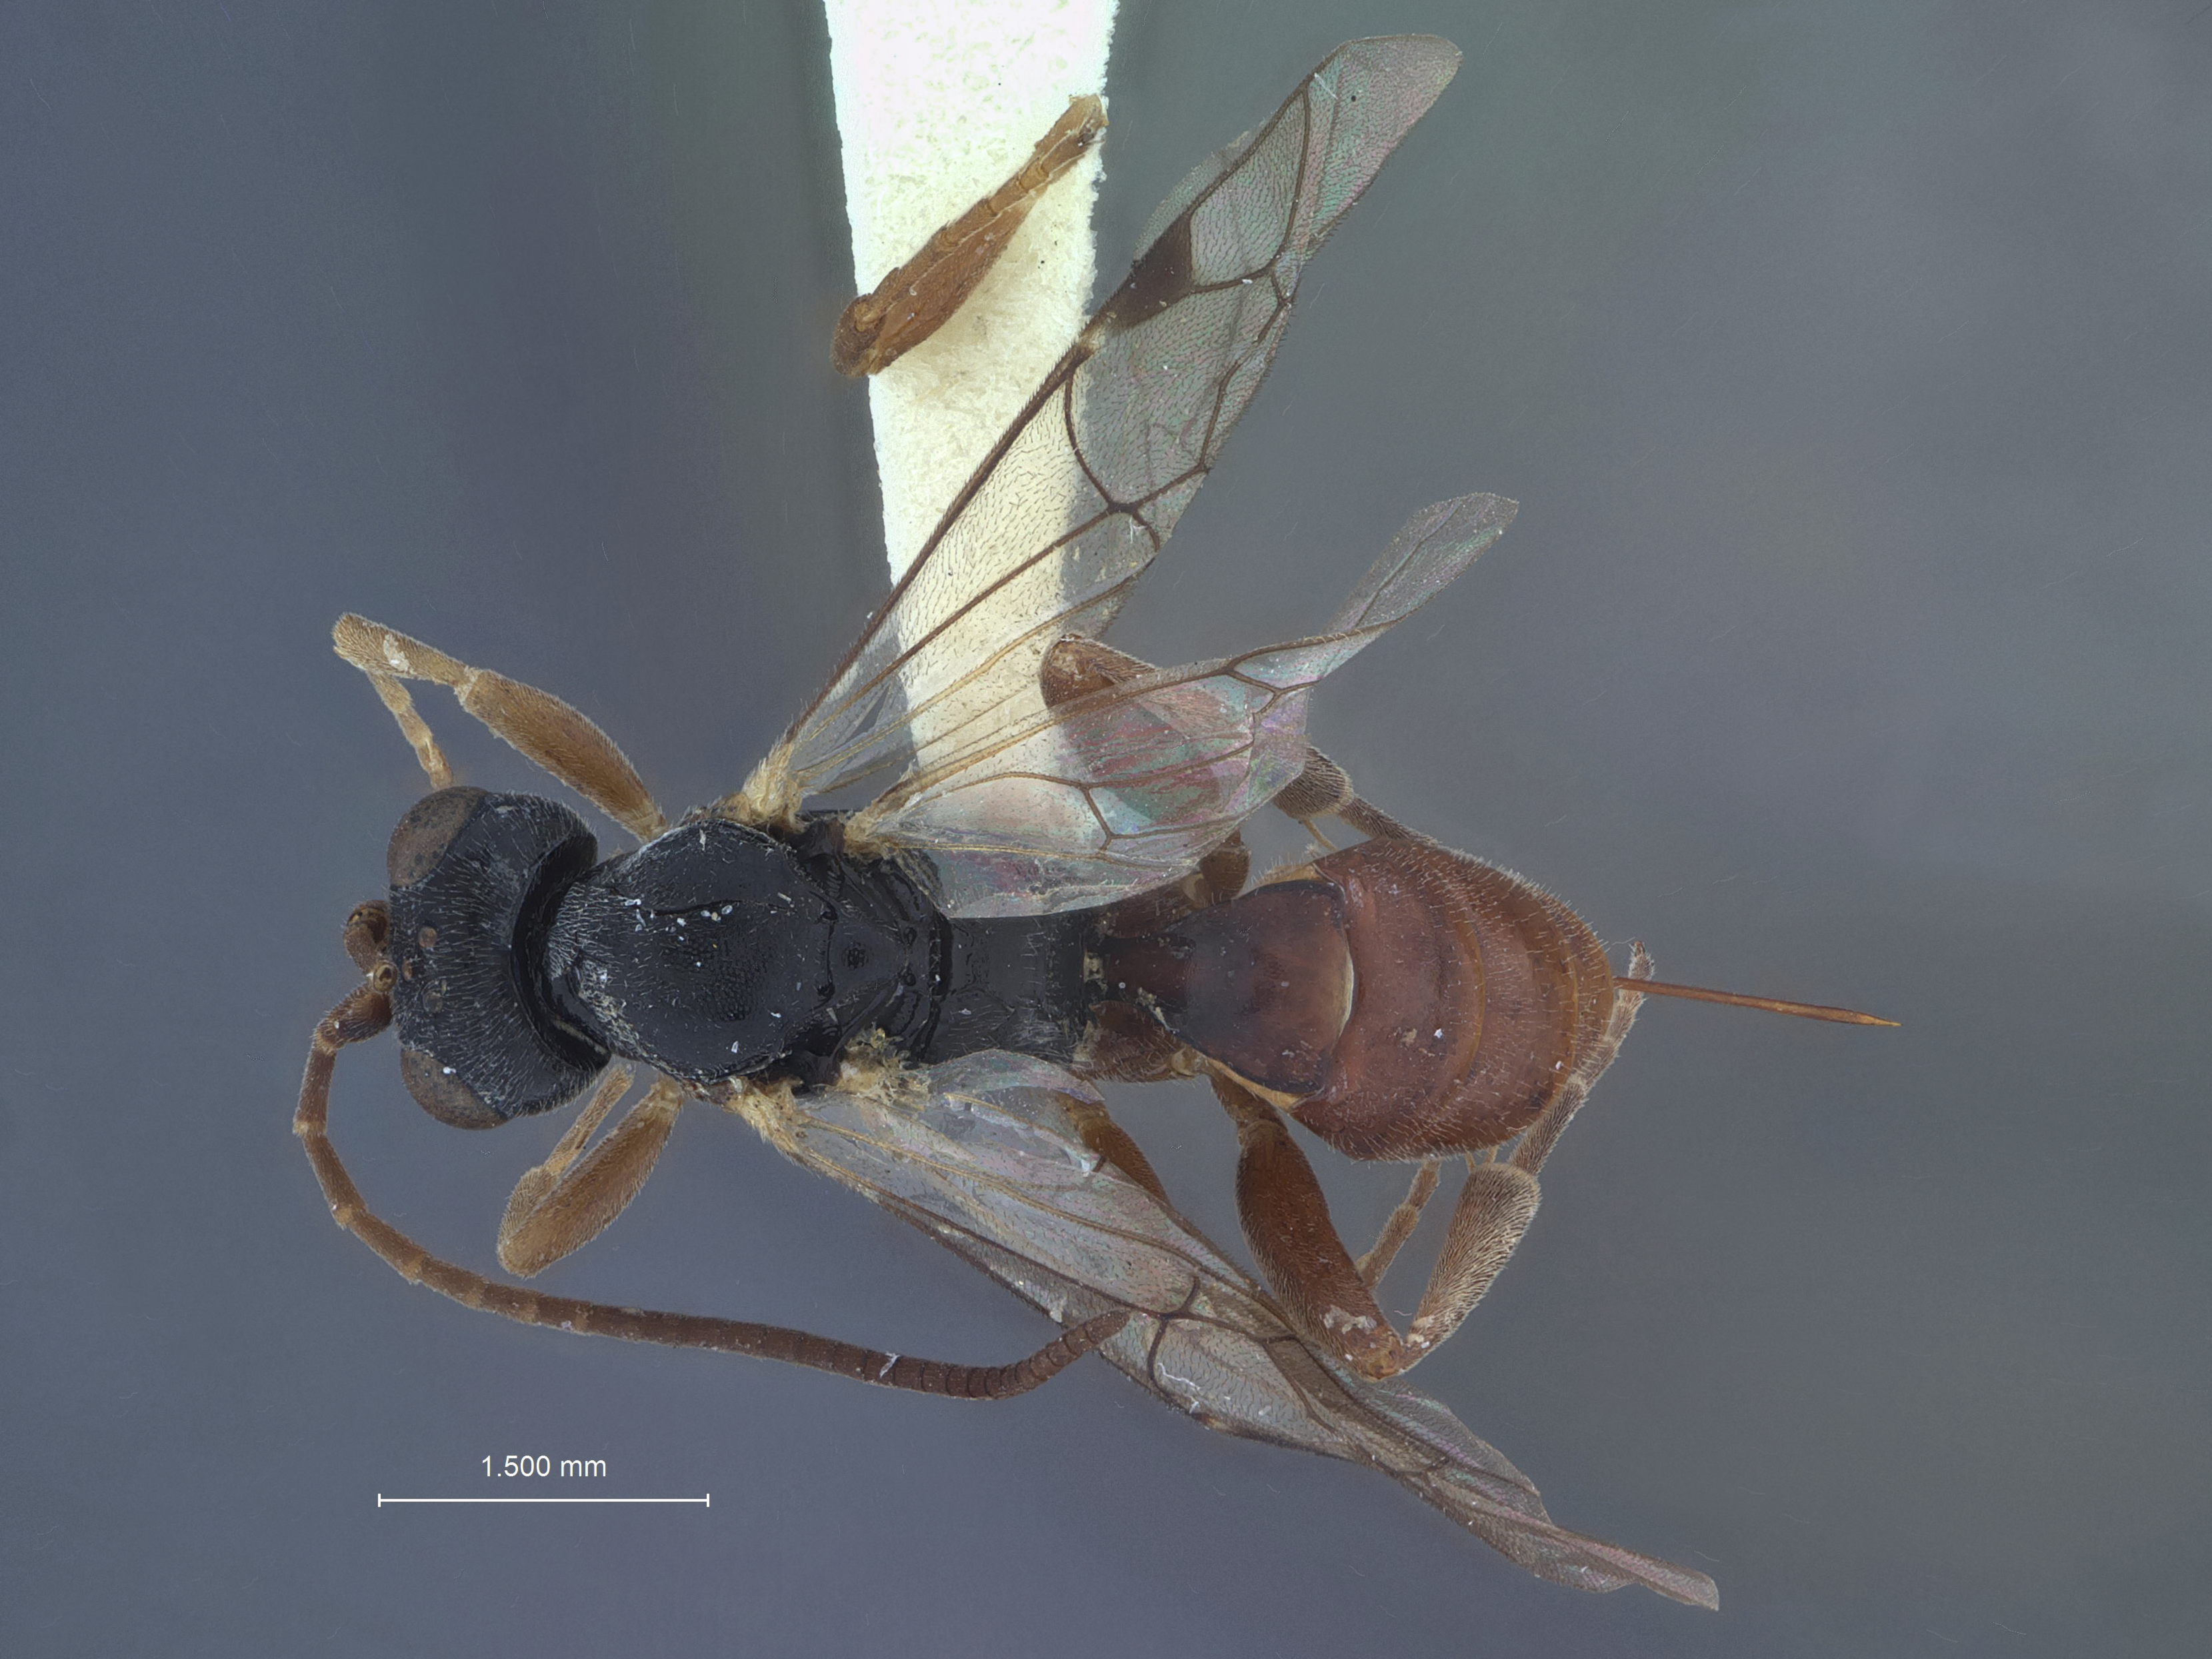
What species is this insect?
Phygadeuon argeae
